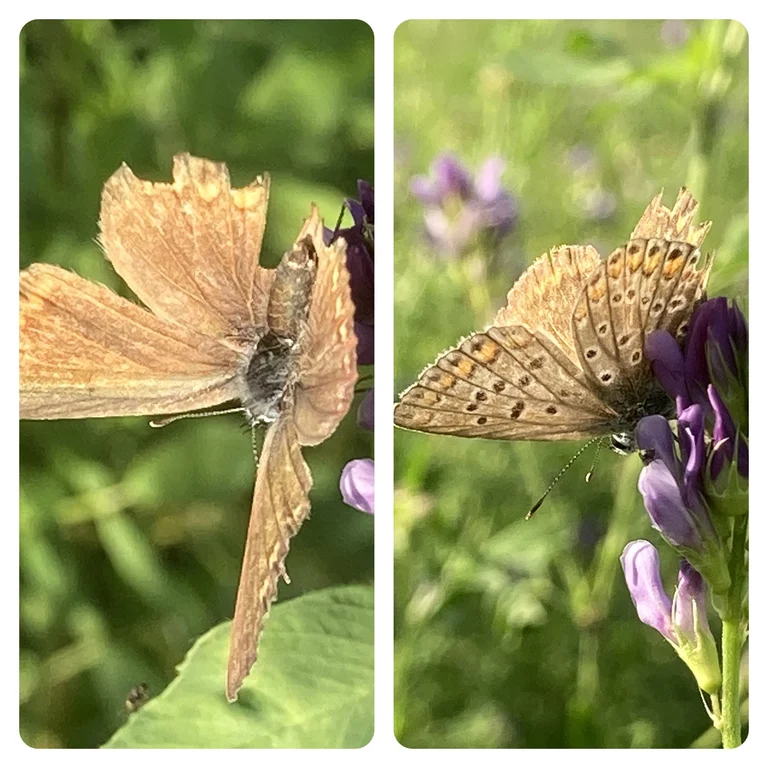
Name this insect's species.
Polyommatus icarus
